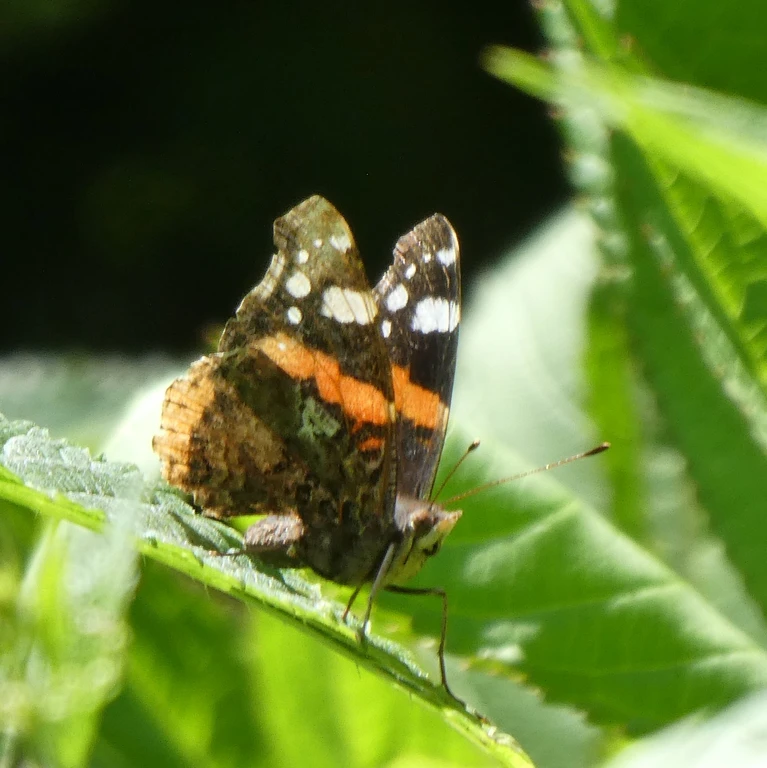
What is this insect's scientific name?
Vanessa atalanta
